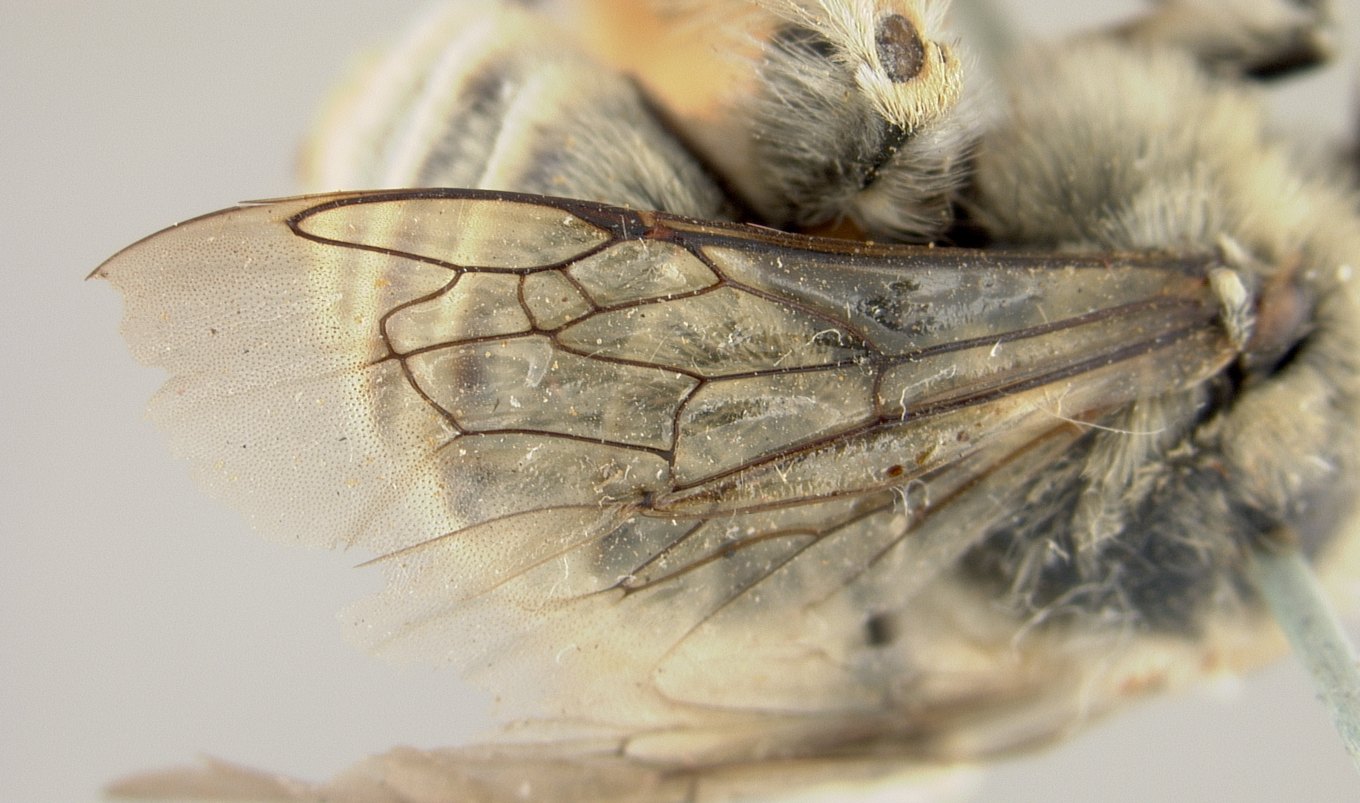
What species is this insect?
Diadasia megamorpha
